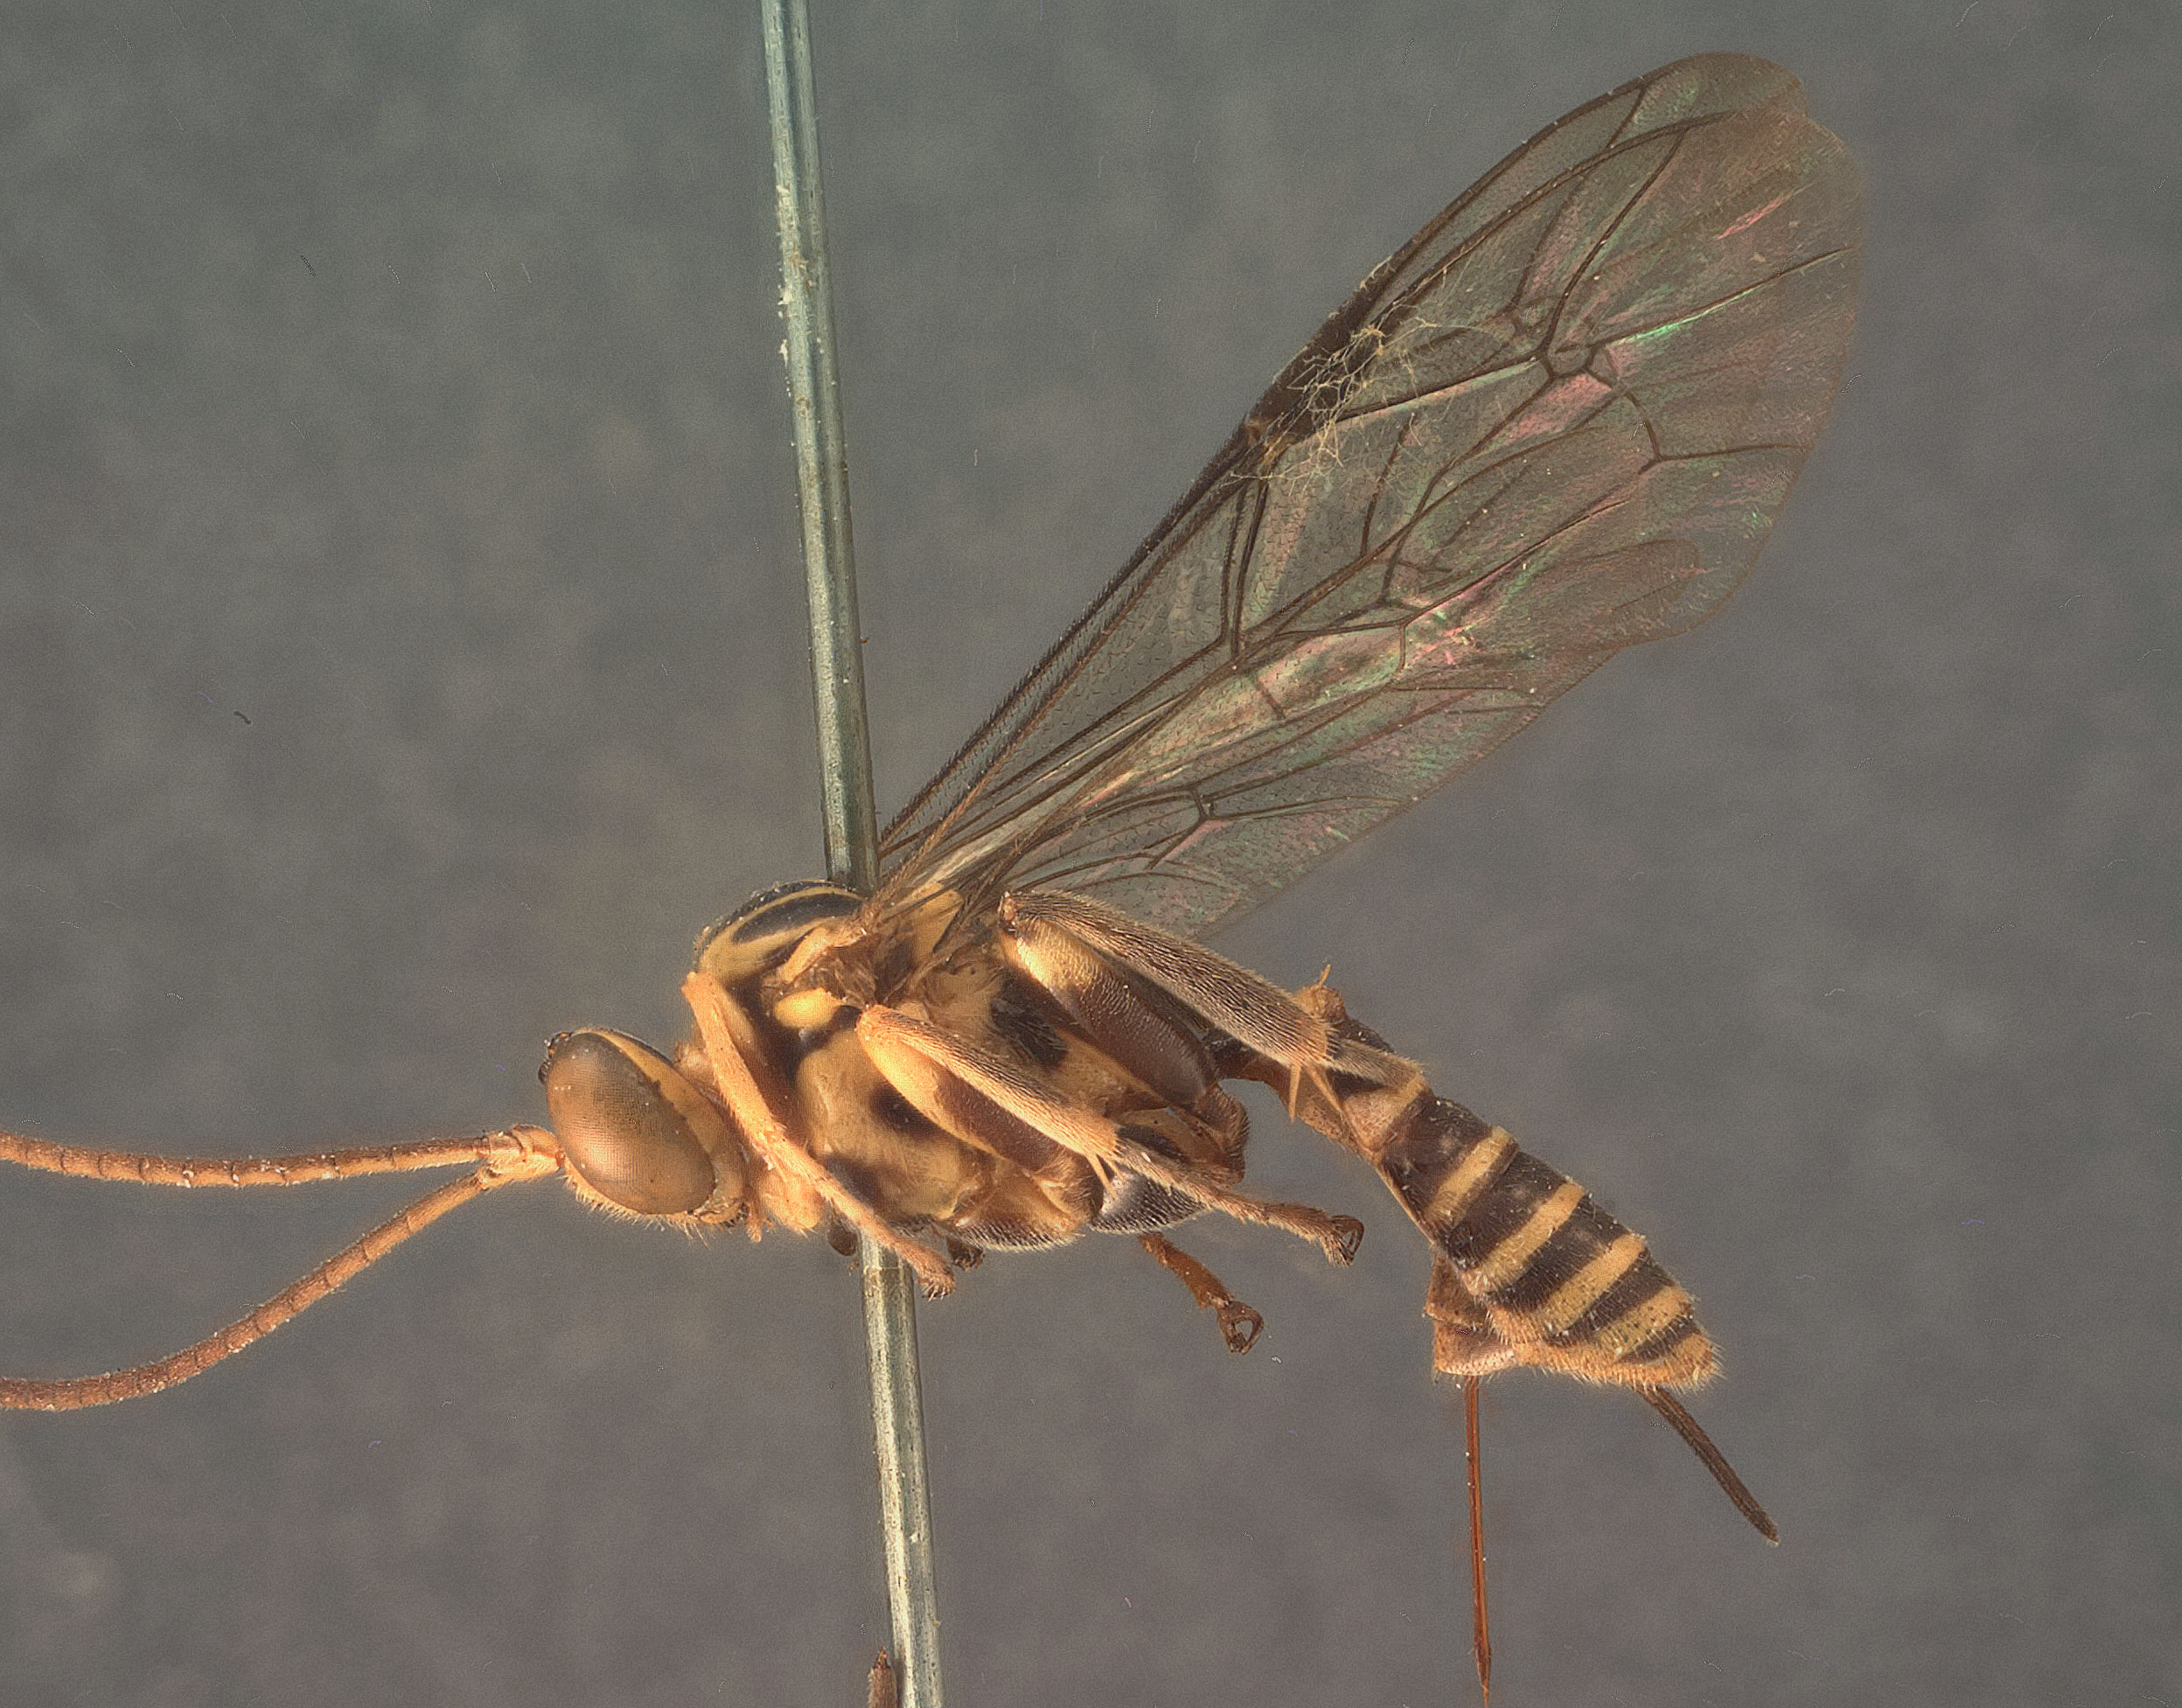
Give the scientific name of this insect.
Theronia scutellata
